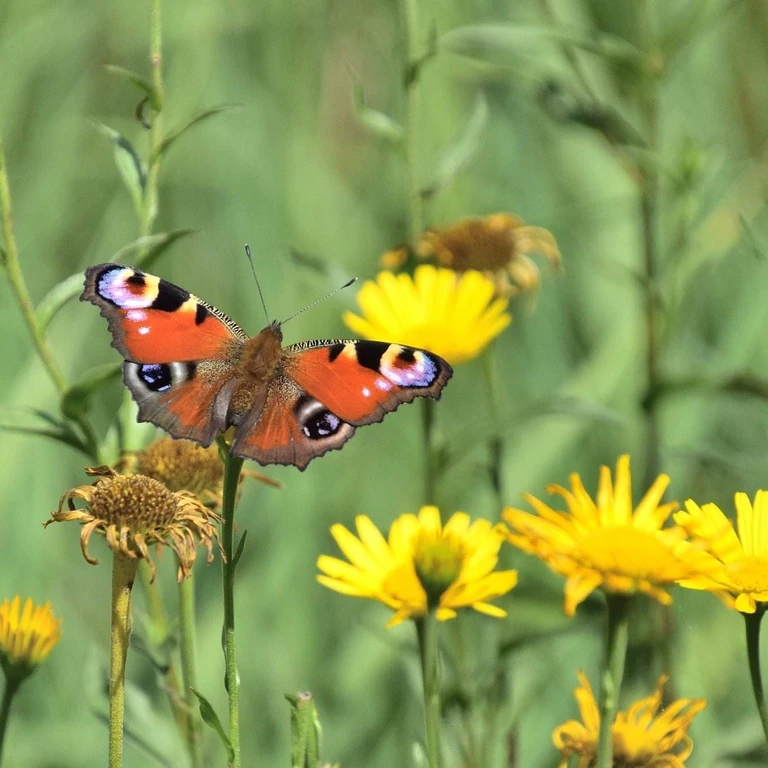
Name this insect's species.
Aglais io
